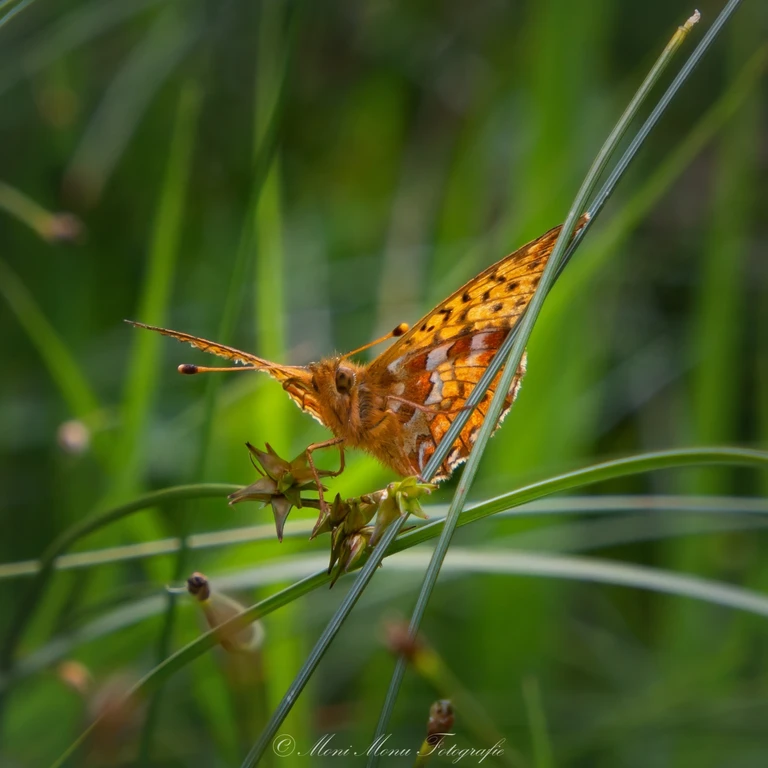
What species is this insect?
Boloria aquilonaris
